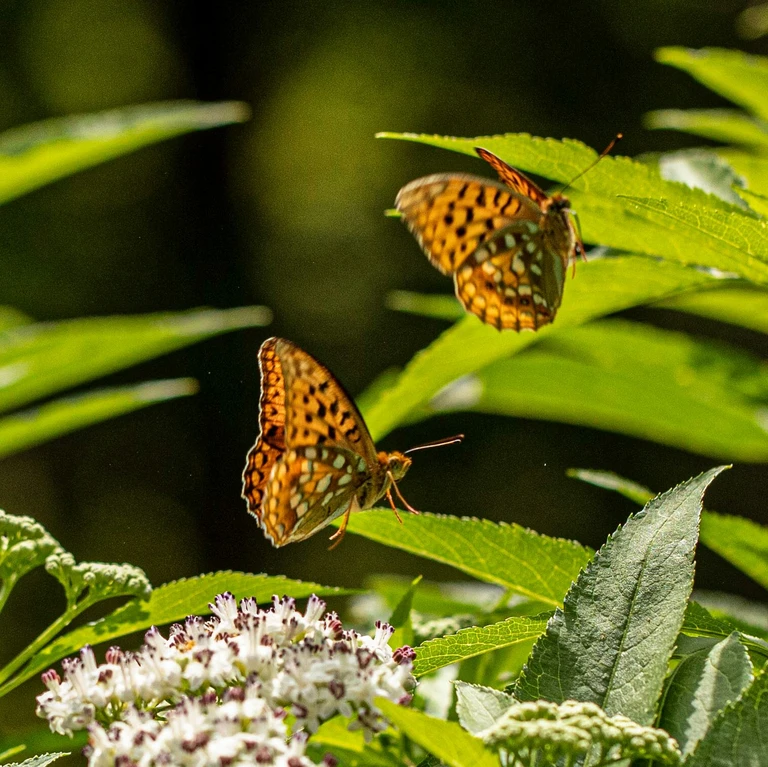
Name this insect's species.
Fabriciana adippe
